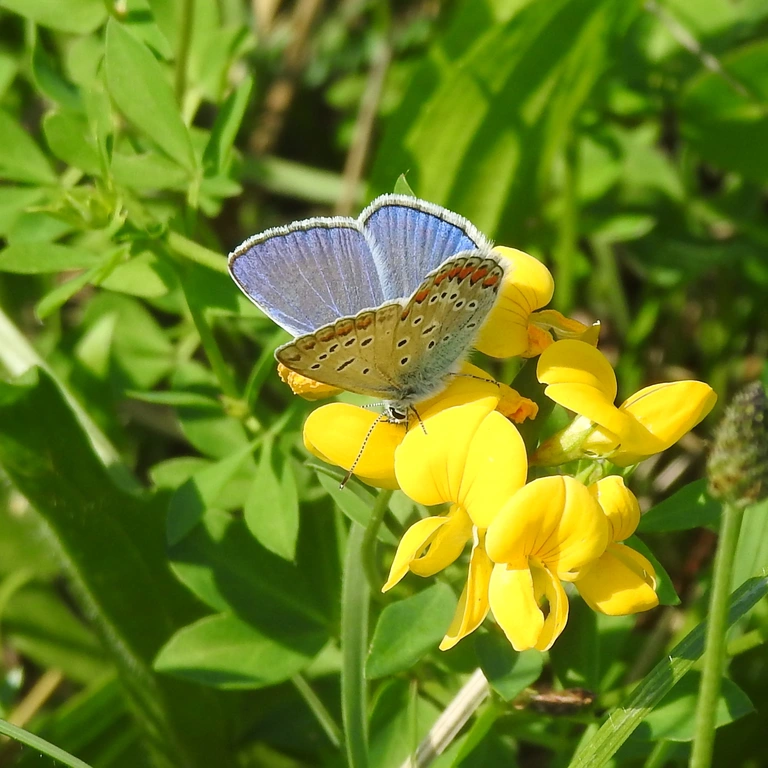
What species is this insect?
Polyommatus icarus
